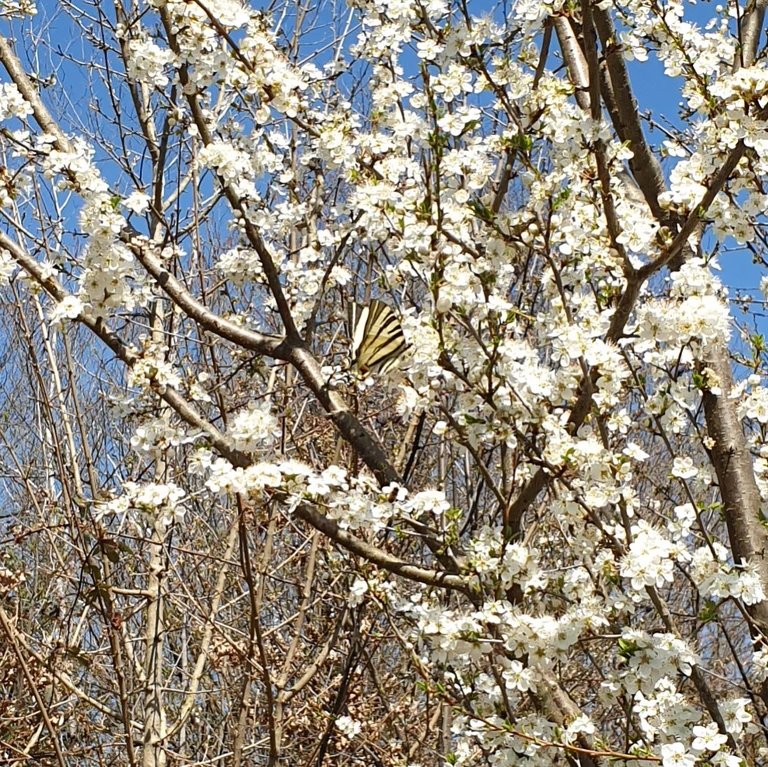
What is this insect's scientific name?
Iphiclides podalirius
